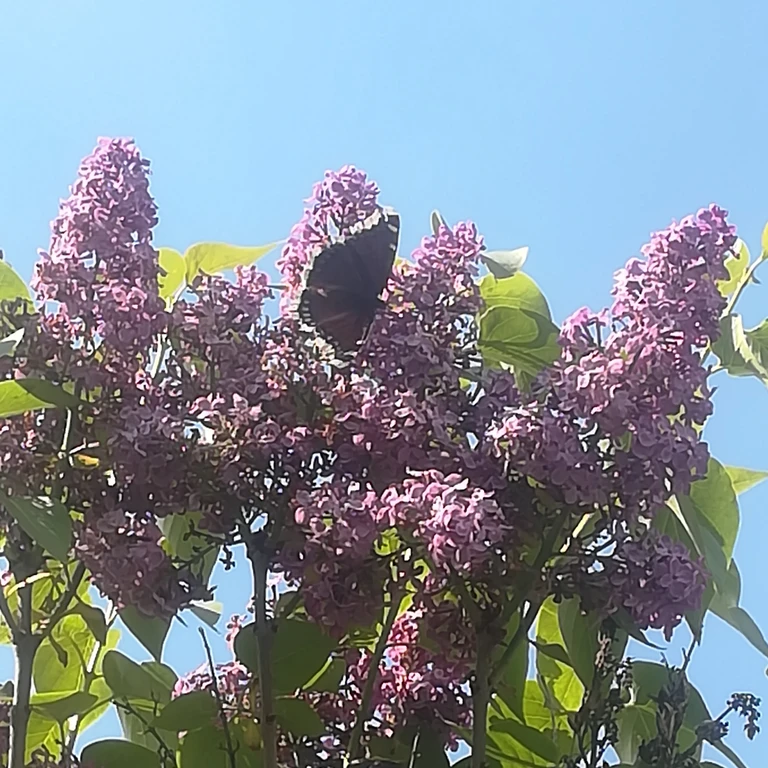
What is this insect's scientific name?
Nymphalis antiopa
